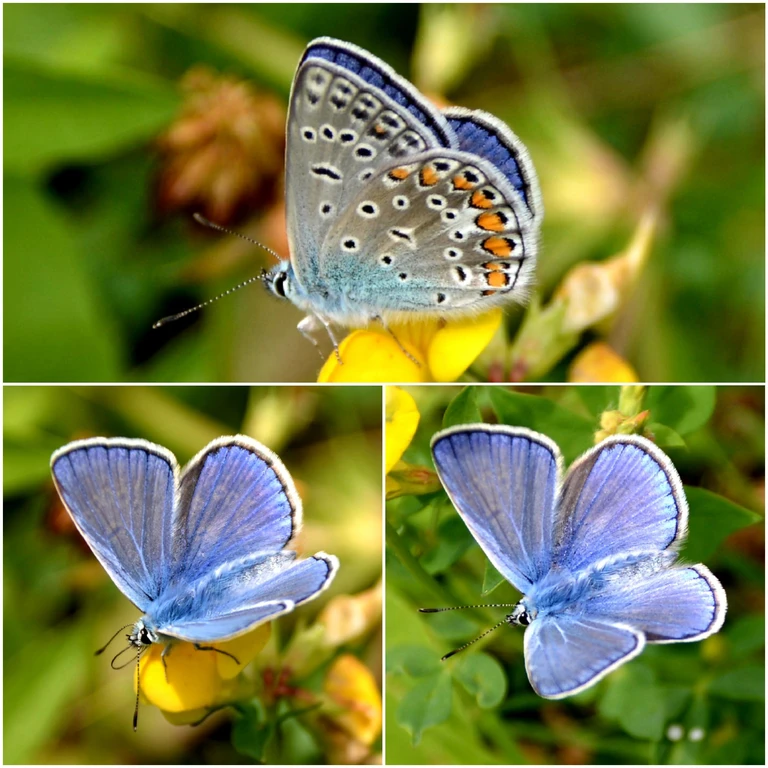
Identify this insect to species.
Polyommatus icarus
